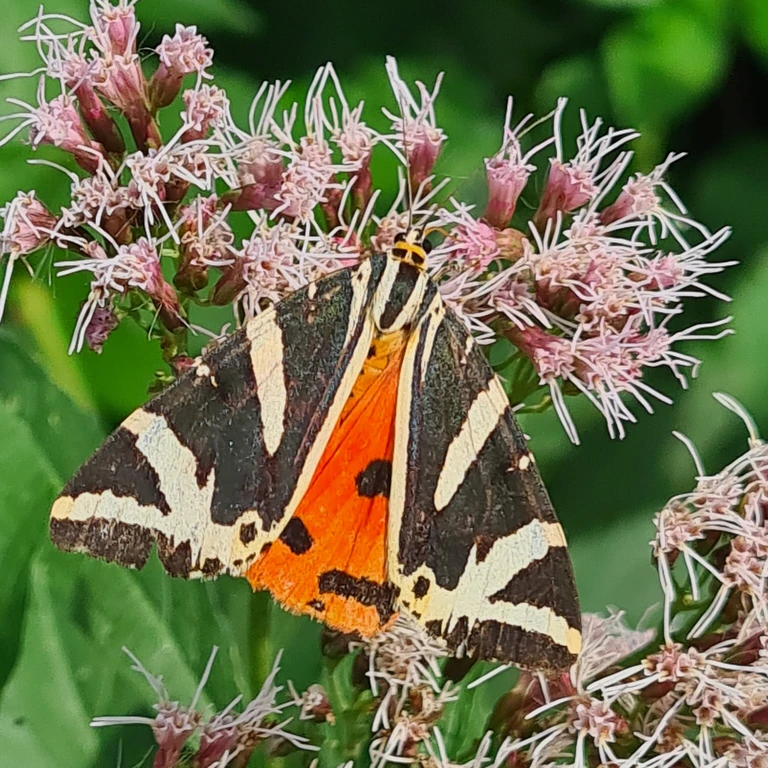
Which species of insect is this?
Euplagia quadripunctaria
